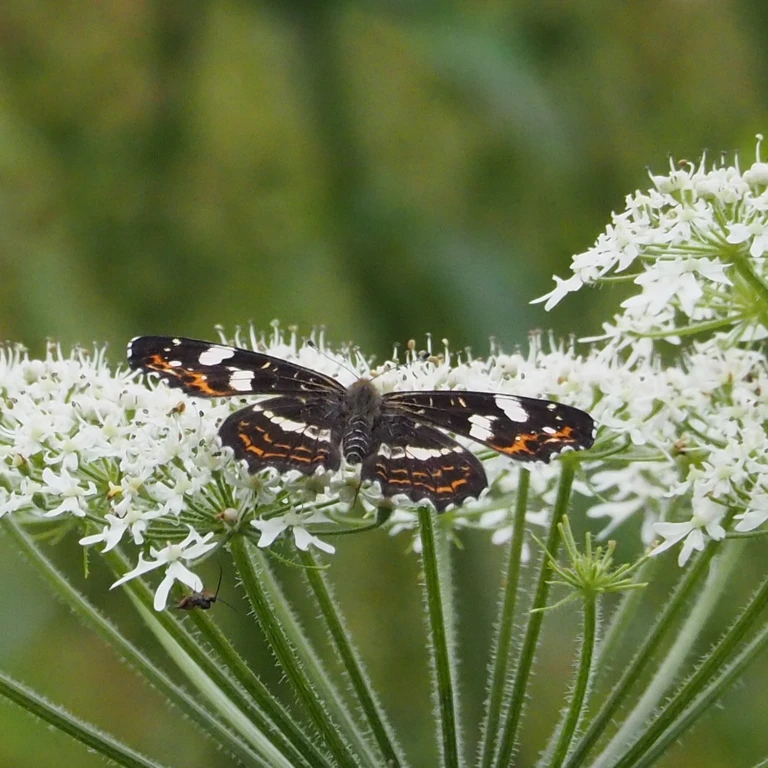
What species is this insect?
Araschnia levana
